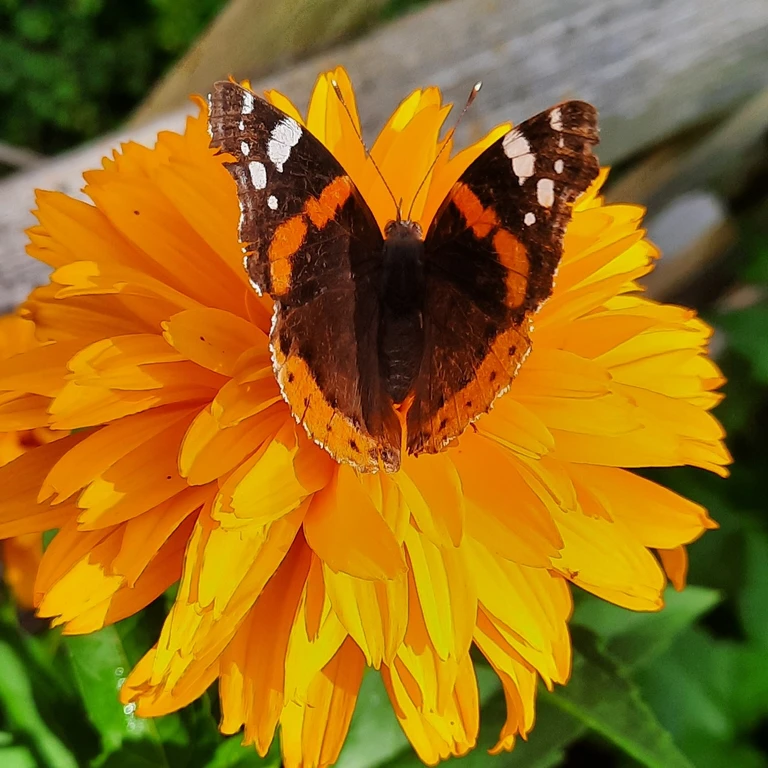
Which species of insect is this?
Vanessa atalanta
